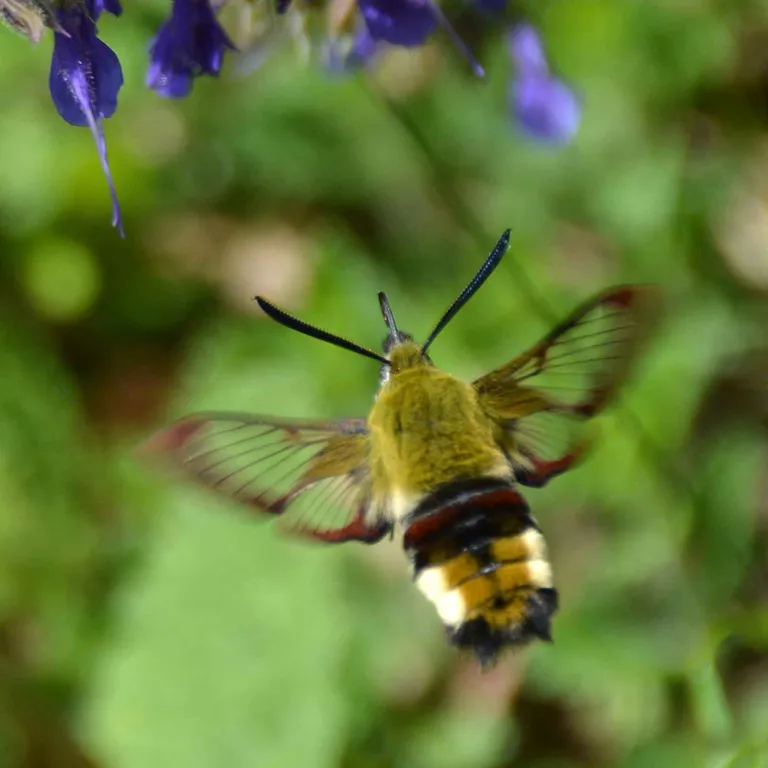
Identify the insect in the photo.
Hemaris fuciformis
